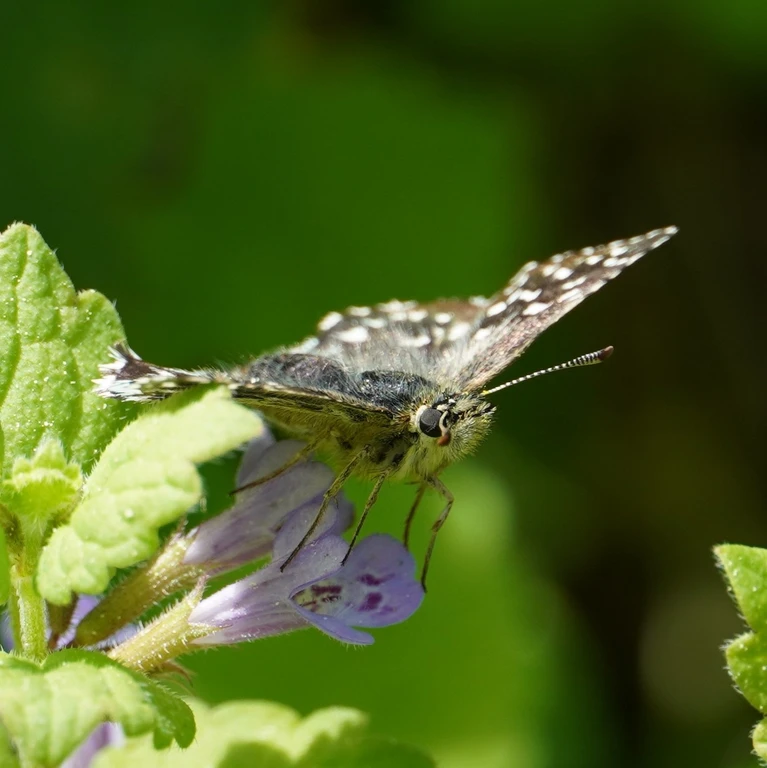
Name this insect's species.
Pyrgus malvae
